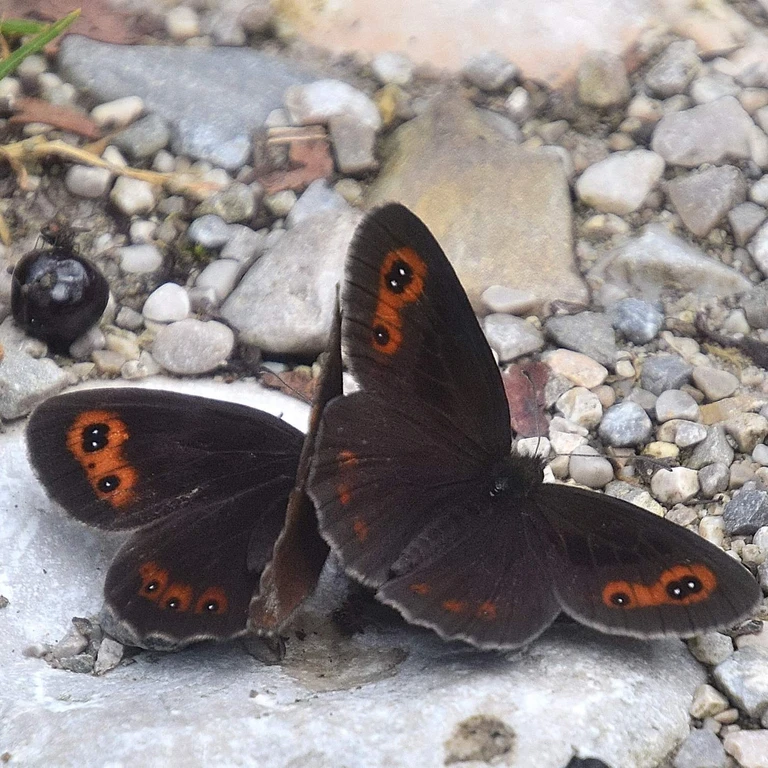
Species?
Erebia aethiops
